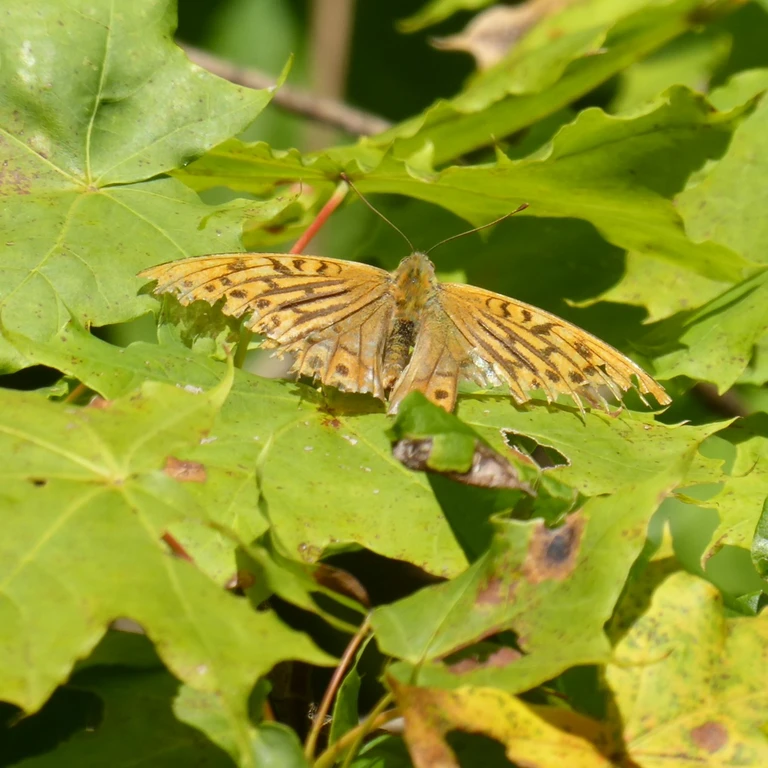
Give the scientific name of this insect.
Argynnis paphia
